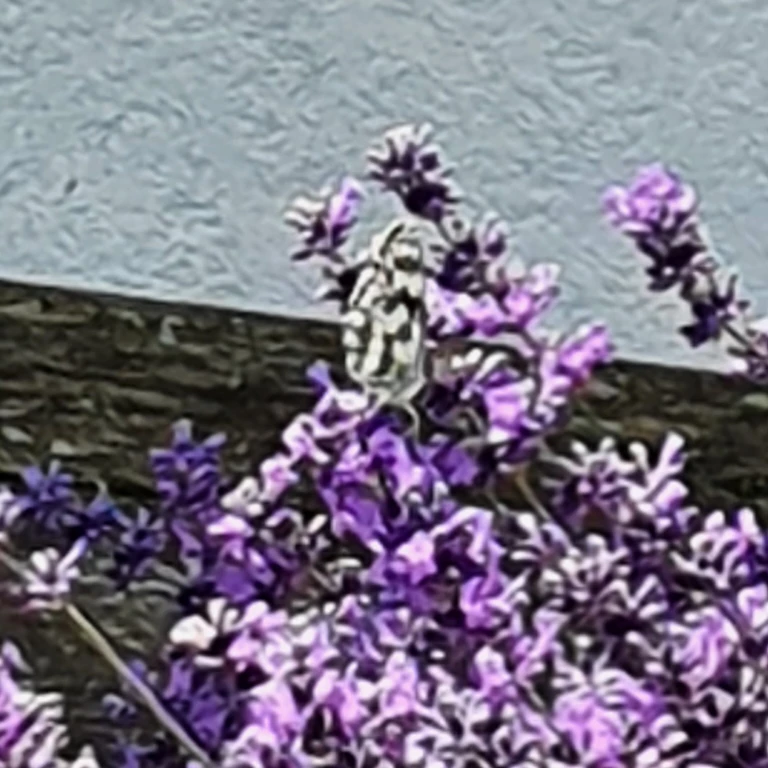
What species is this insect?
Melanargia galathea
